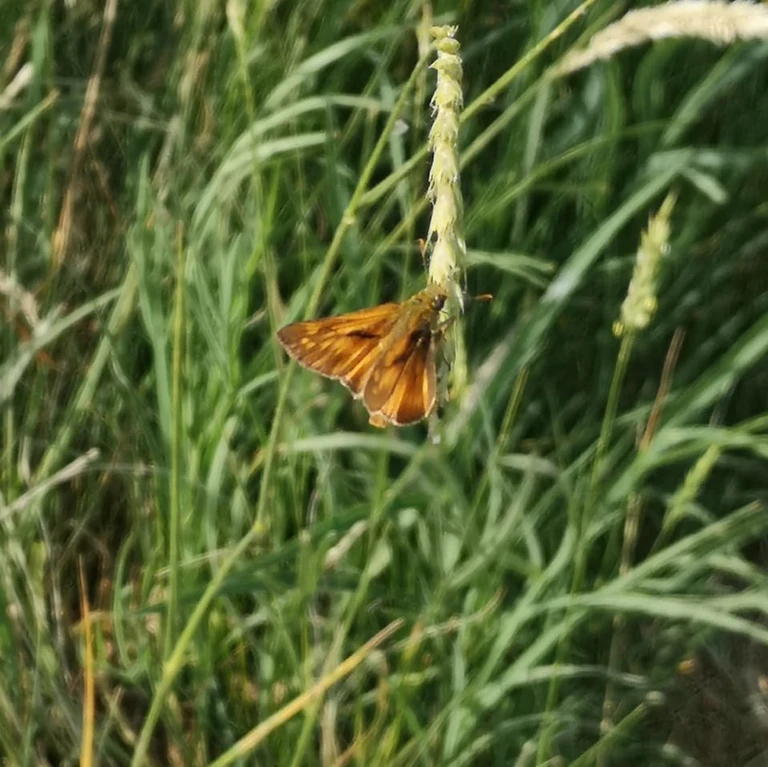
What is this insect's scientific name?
Ochlodes sylvanus (also Ochlodes venata)
